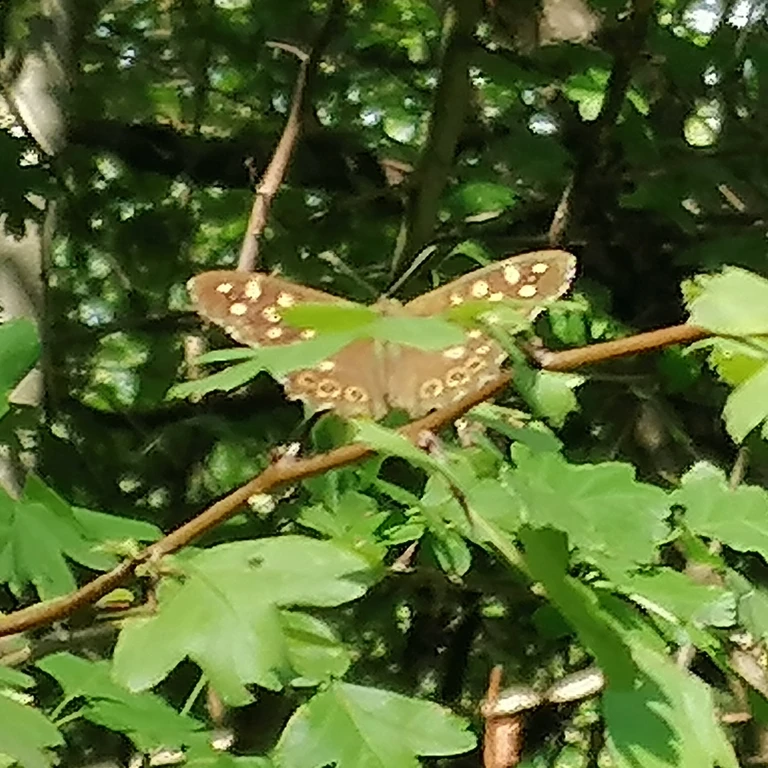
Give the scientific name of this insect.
Pararge aegeria
